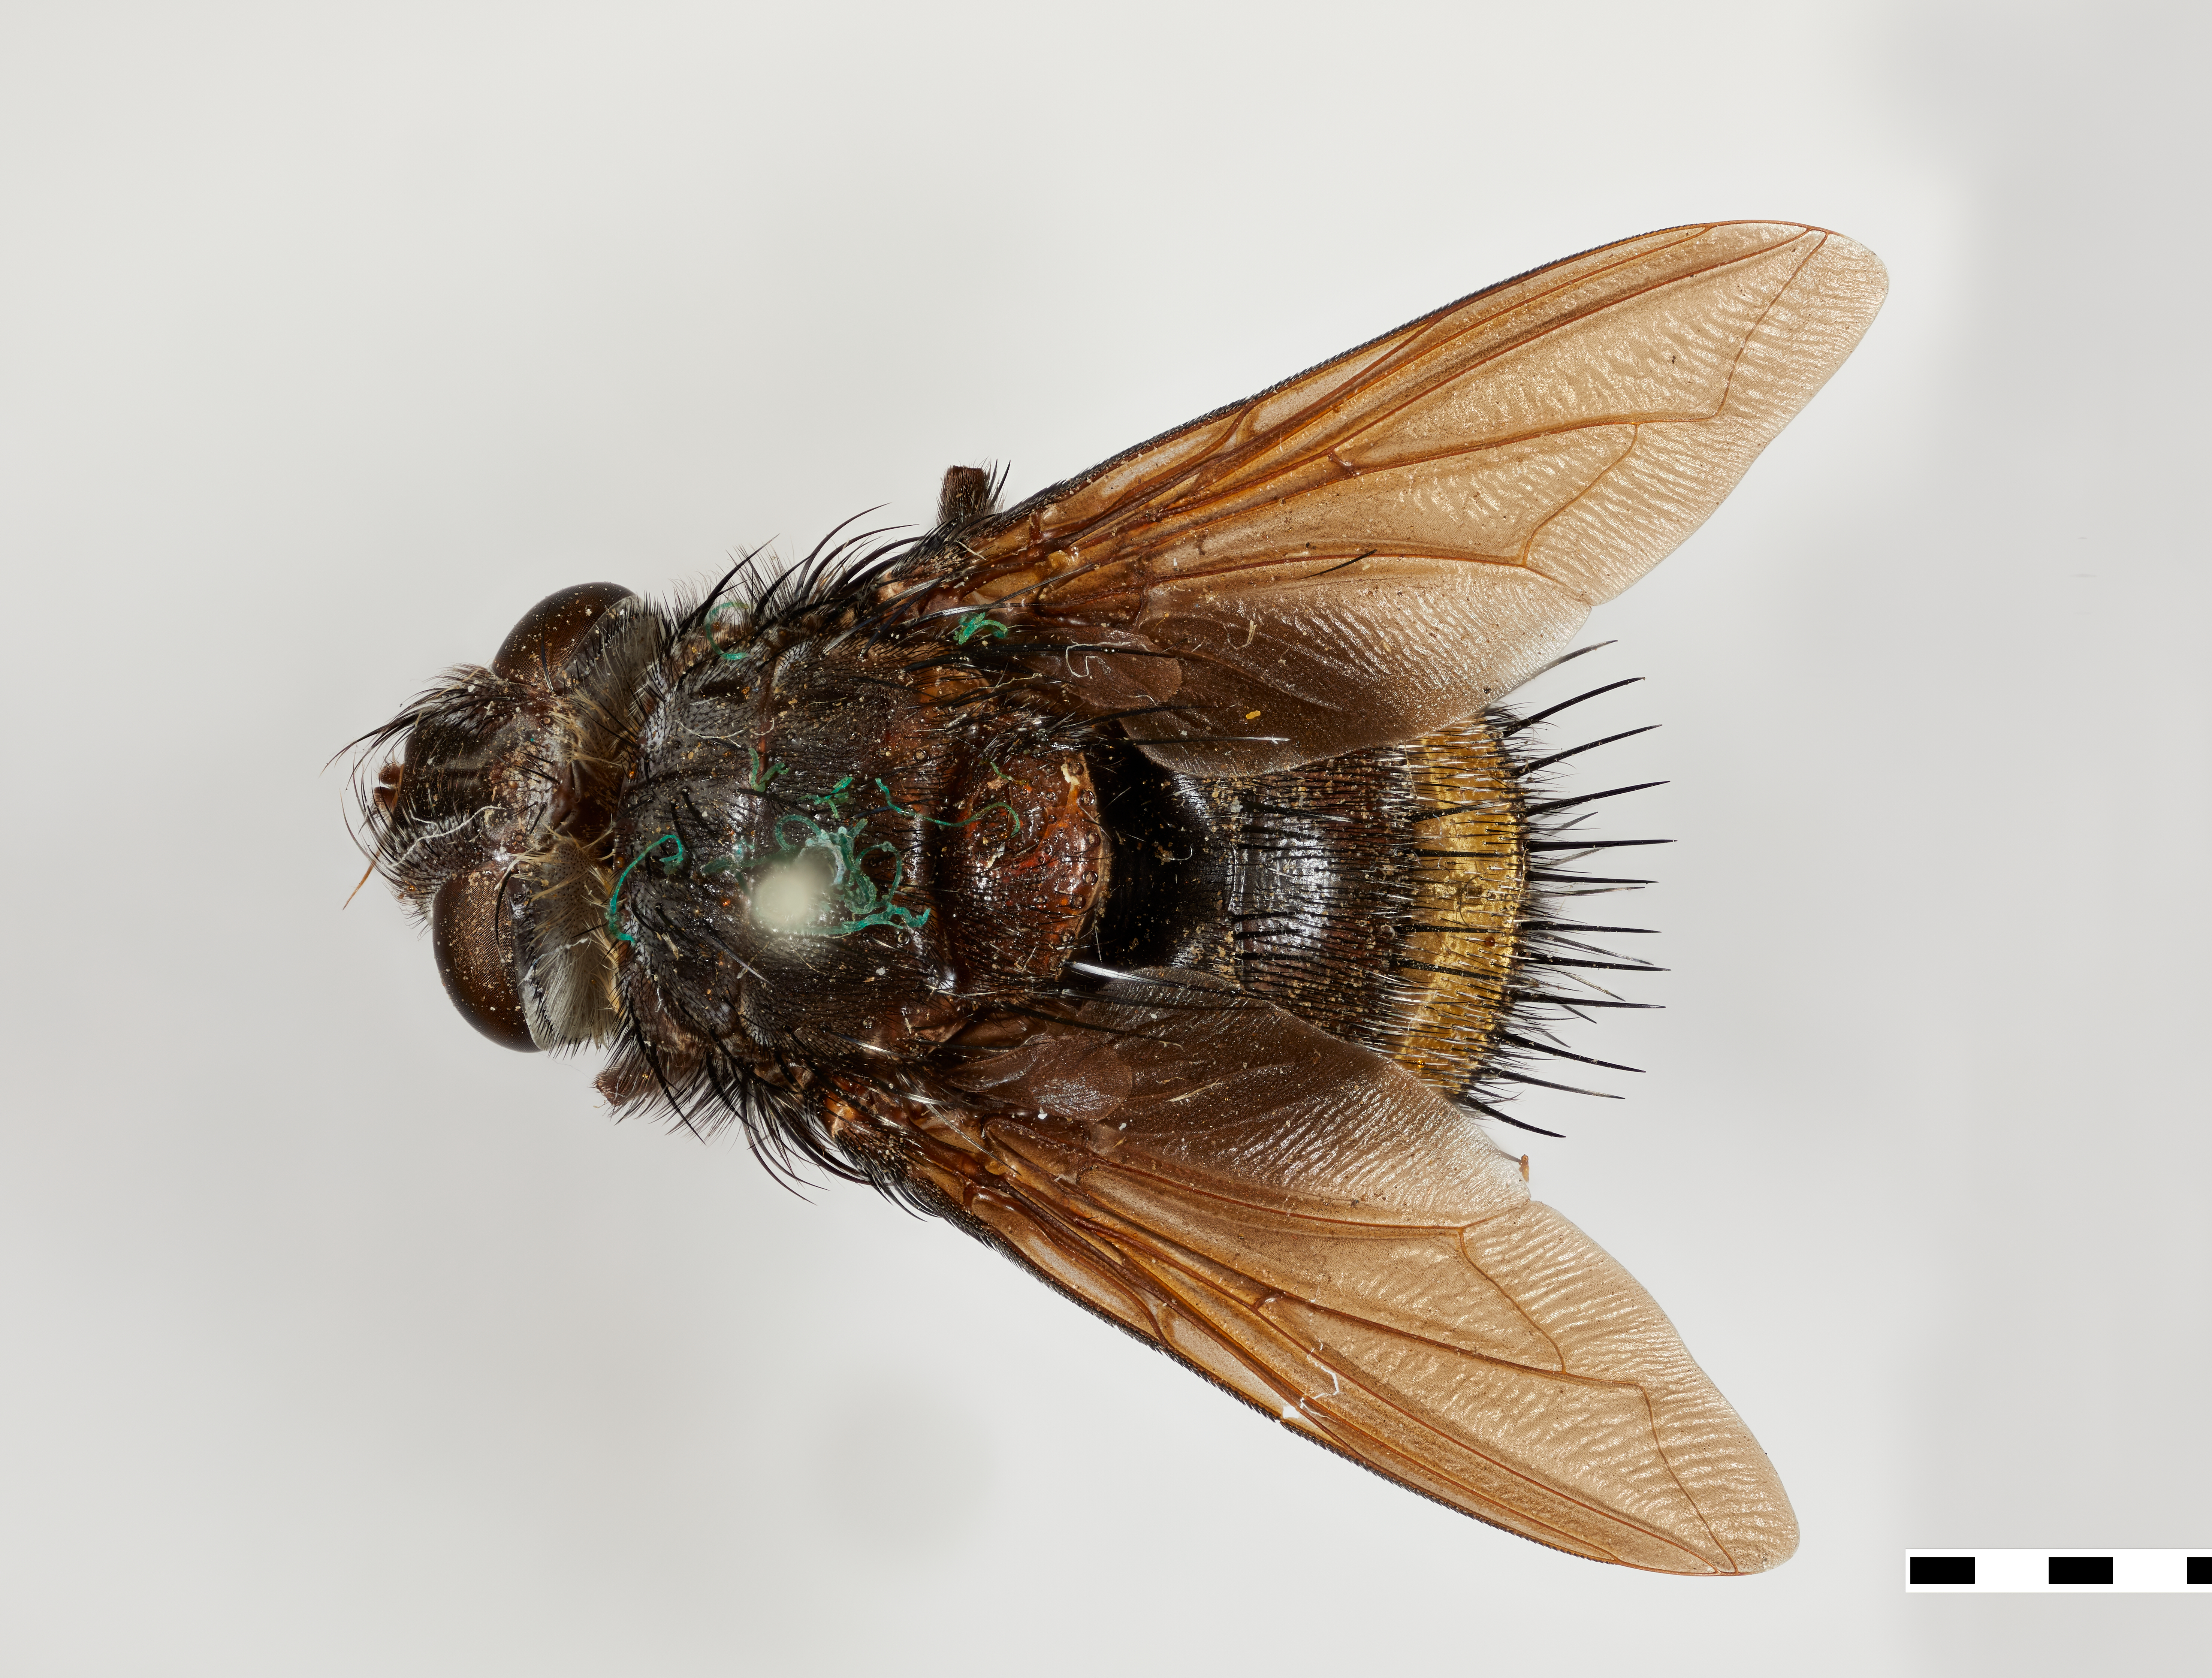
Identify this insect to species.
Belvosia orion
